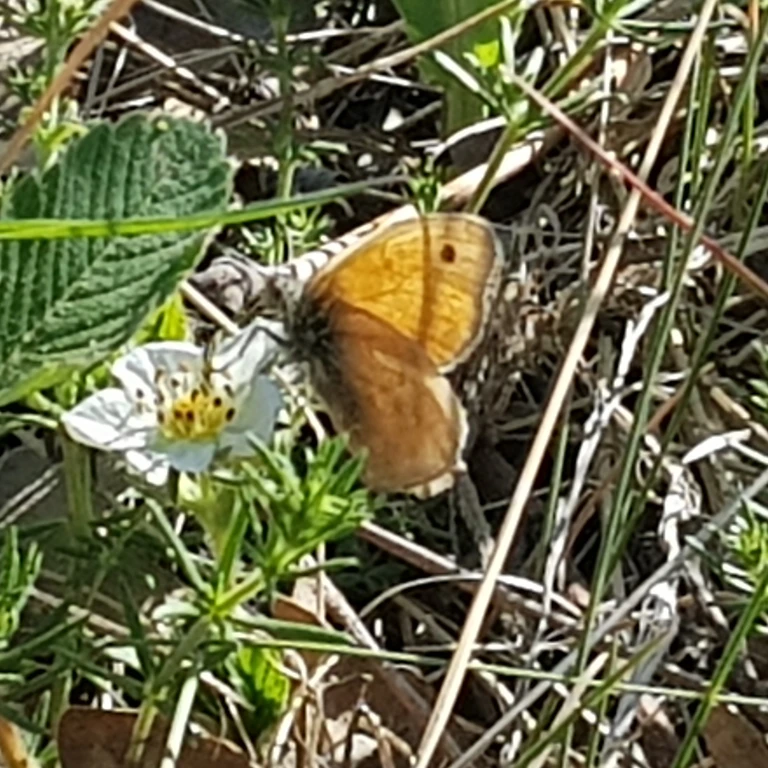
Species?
Coenonympha pamphilus
